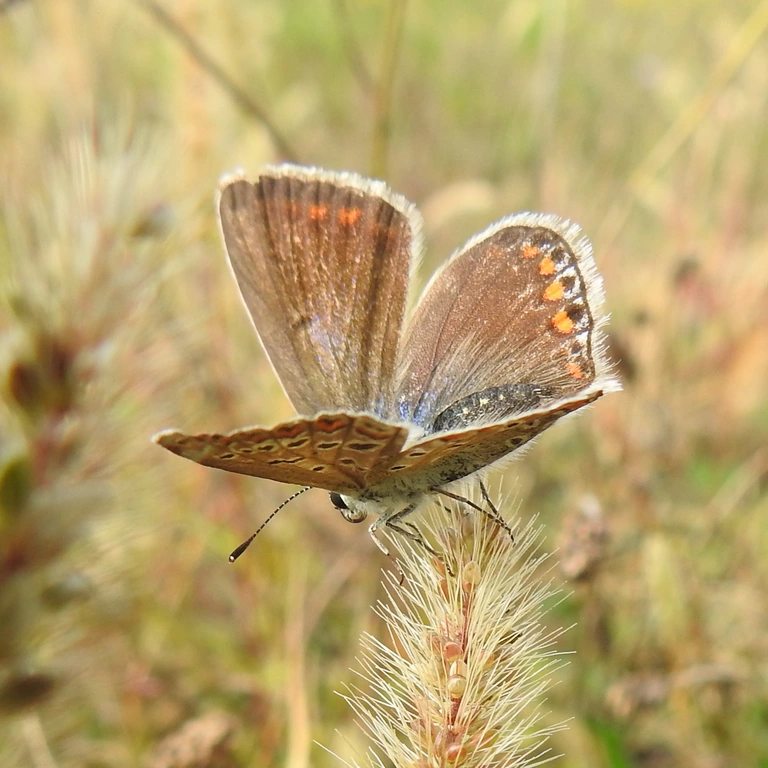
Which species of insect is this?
Polyommatus icarus
